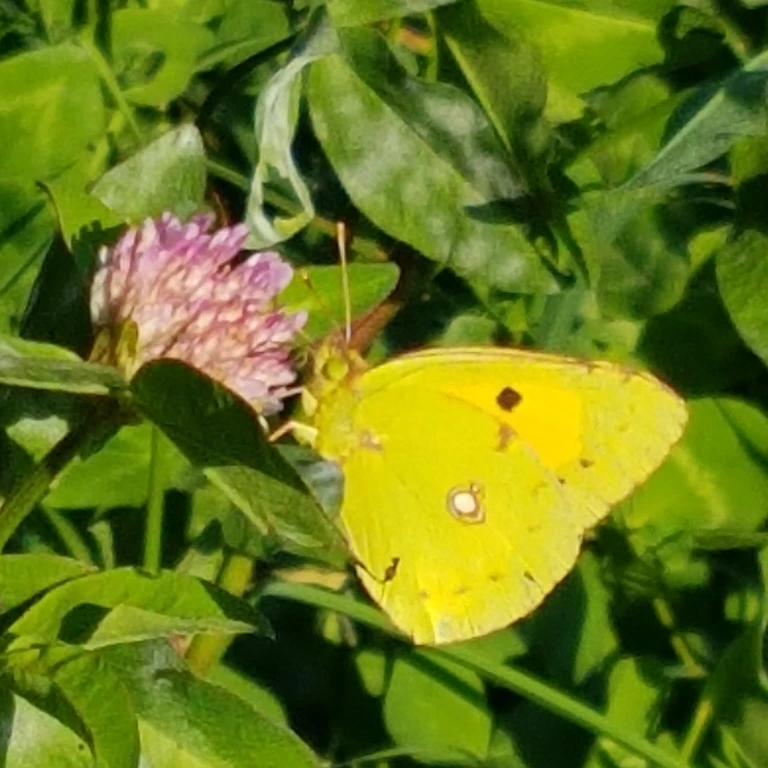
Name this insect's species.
Colias croceus
